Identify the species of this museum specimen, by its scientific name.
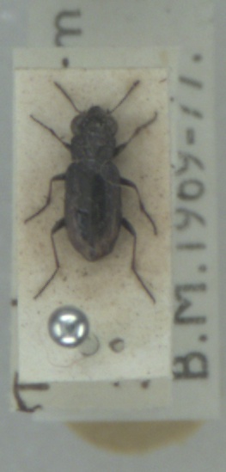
Notiophilus quadripunctatus
